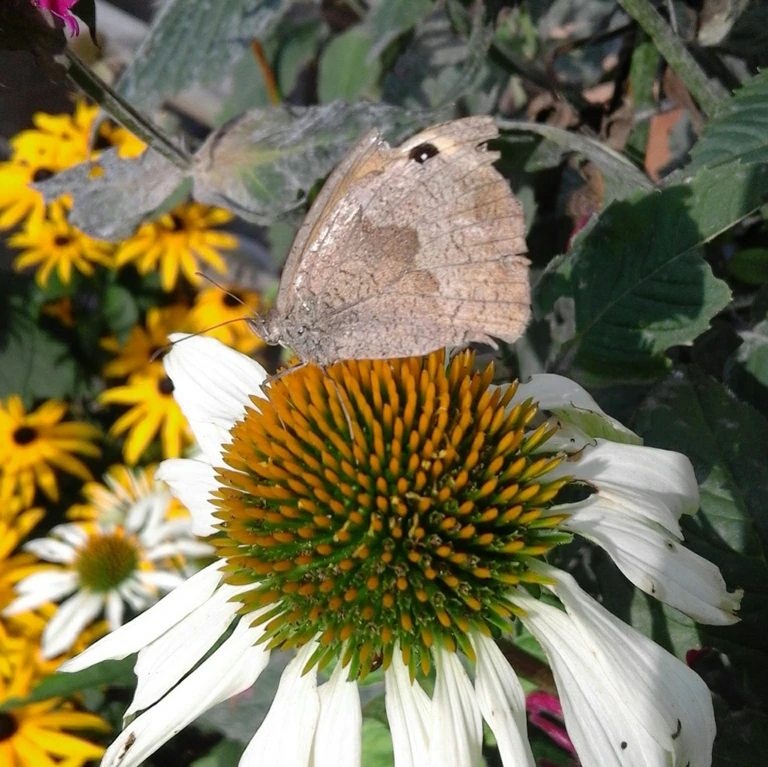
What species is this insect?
Maniola jurtina
